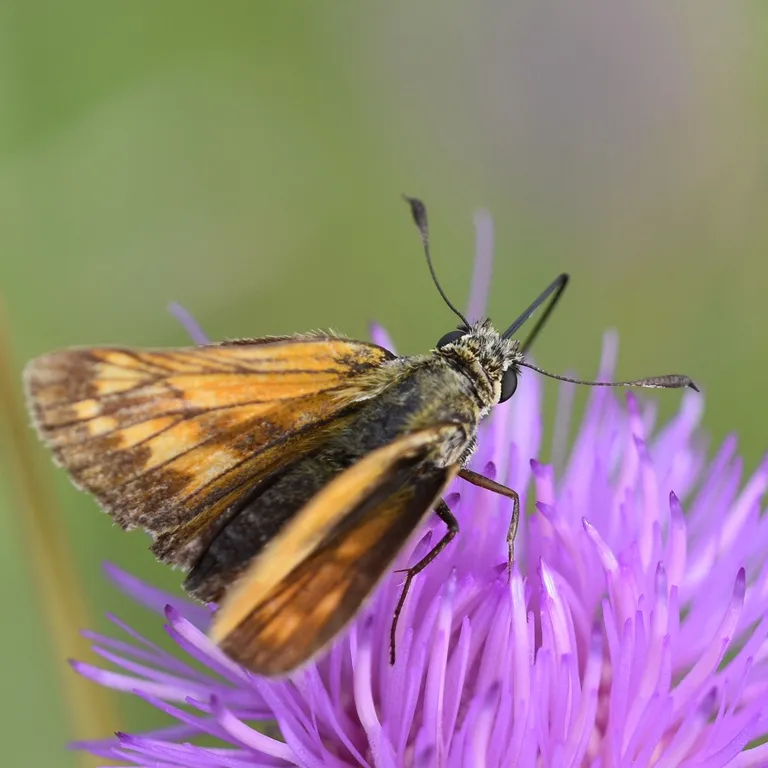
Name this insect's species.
Ochlodes sylvanus (also Ochlodes venata)
